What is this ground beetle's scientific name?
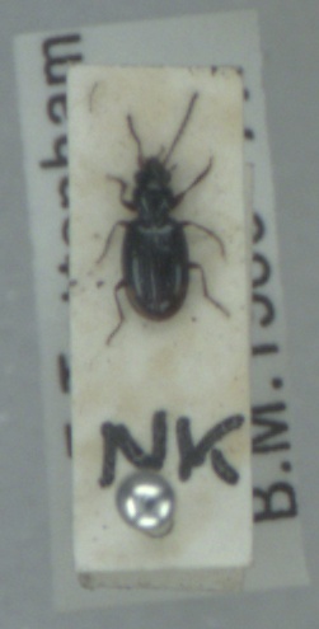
Bembidion doris
